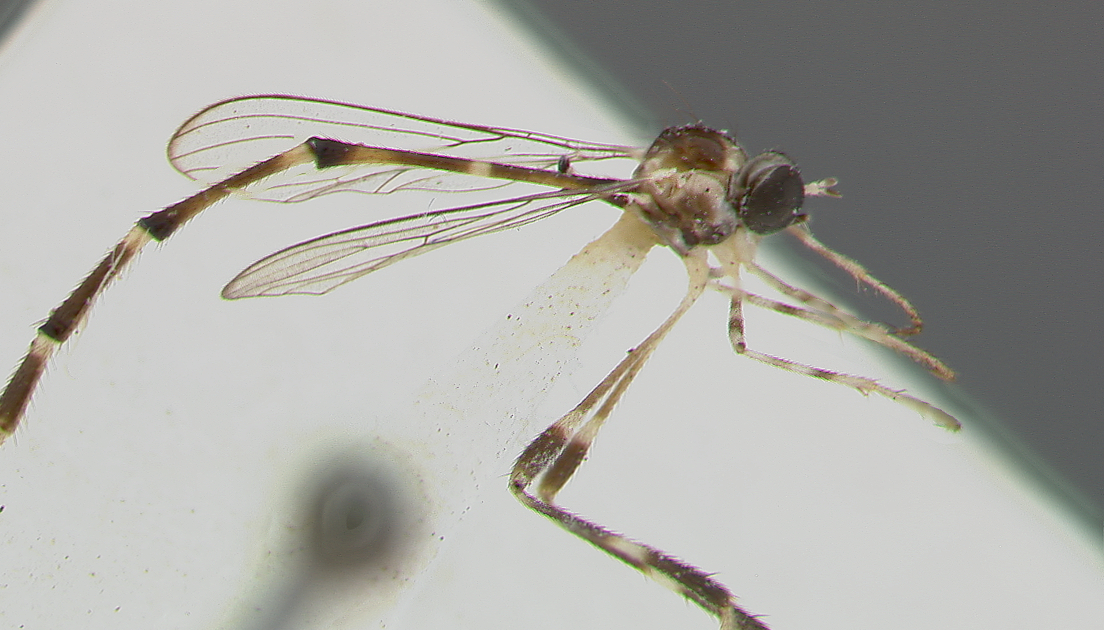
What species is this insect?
Schildia jamaicensis
